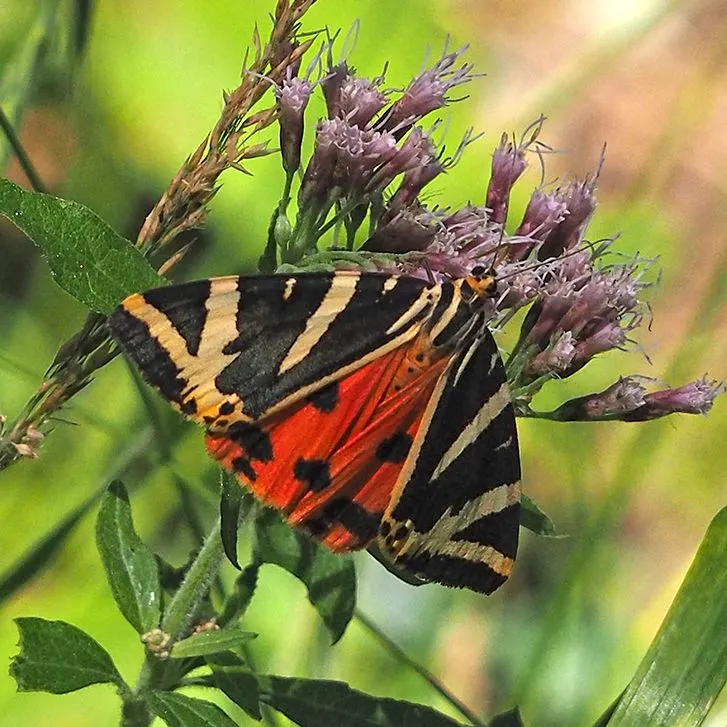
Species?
Euplagia quadripunctaria
